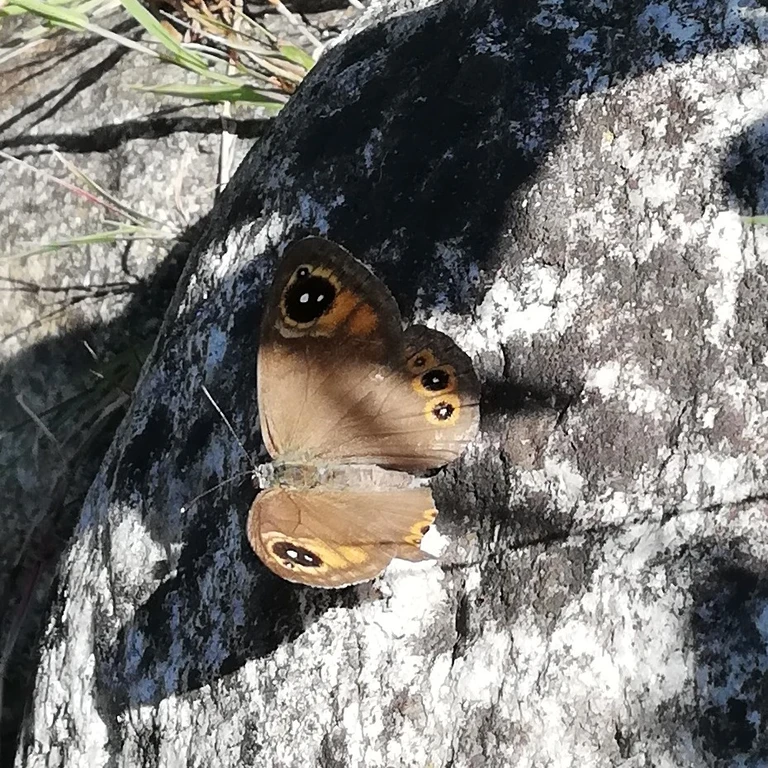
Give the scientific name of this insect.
Lasiommata maera (also Pararge maera)
